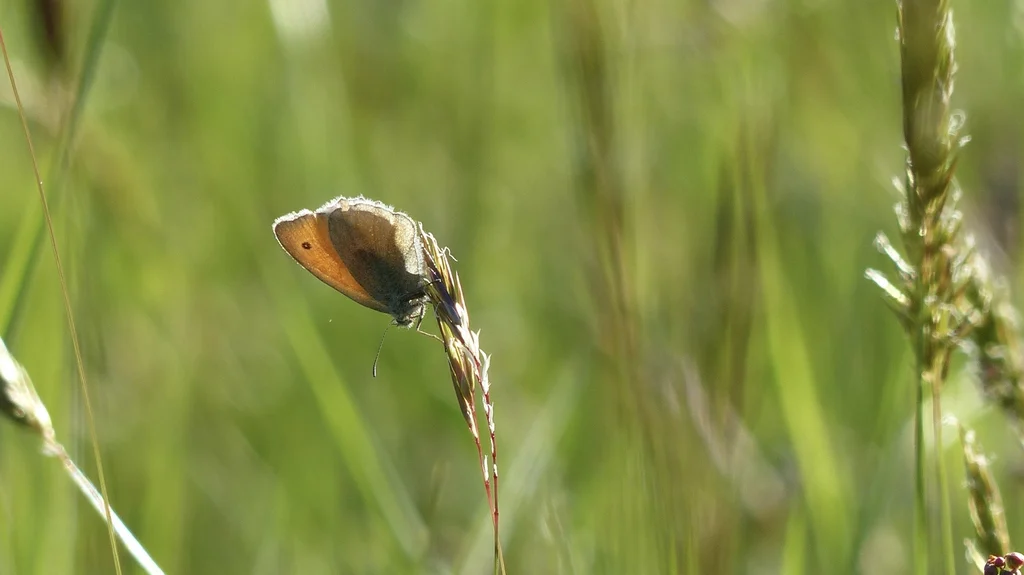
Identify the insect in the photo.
Coenonympha pamphilus
